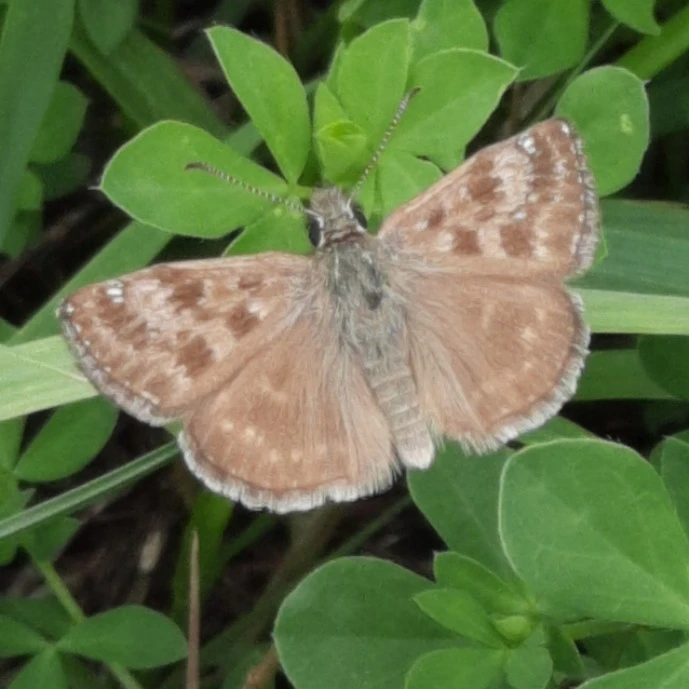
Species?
Erynnis tages
